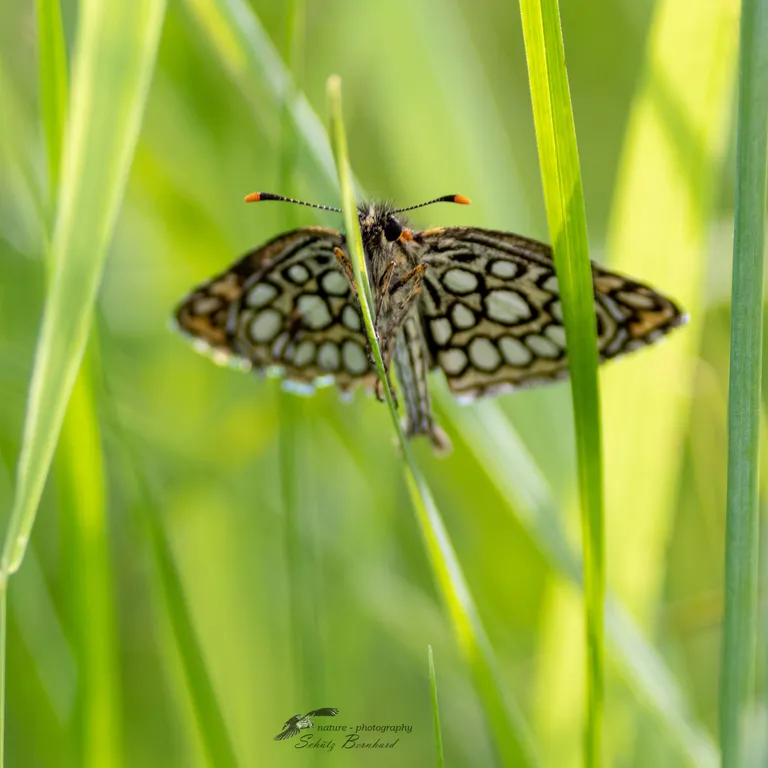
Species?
Heteropterus morpheus
